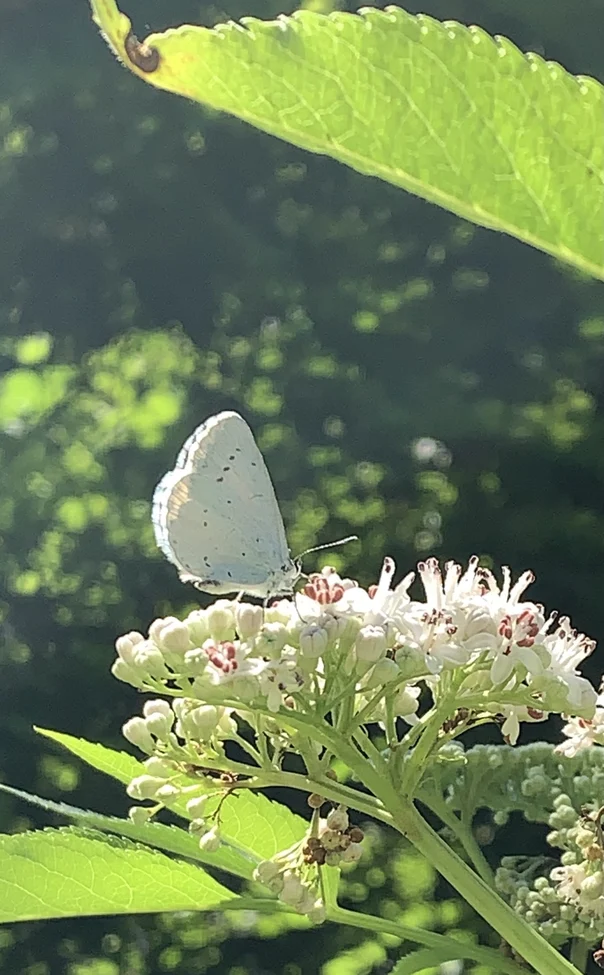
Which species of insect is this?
Celastrina argiolus
